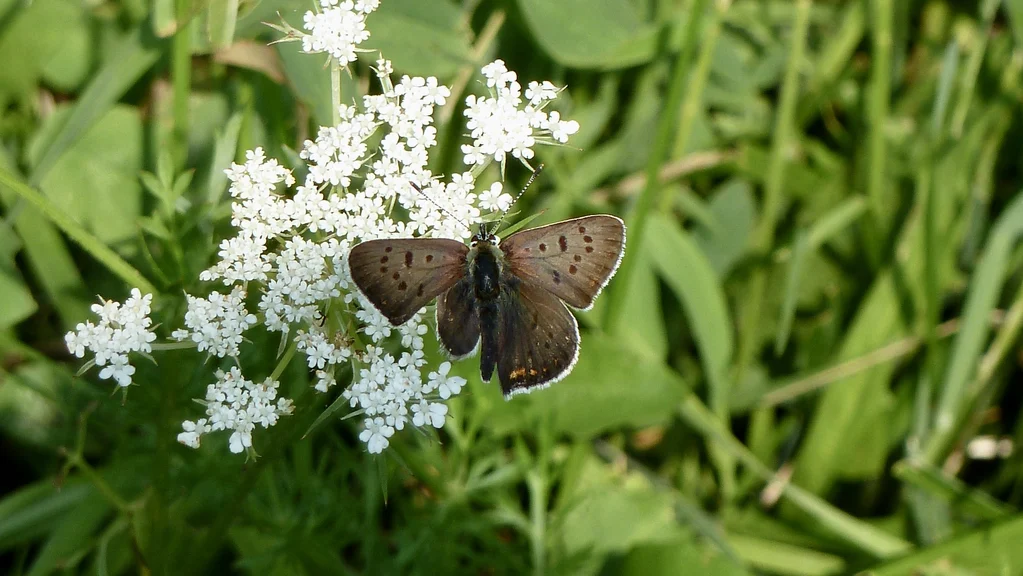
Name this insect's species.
Lycaena tityrus (also Loweia tityrus)
